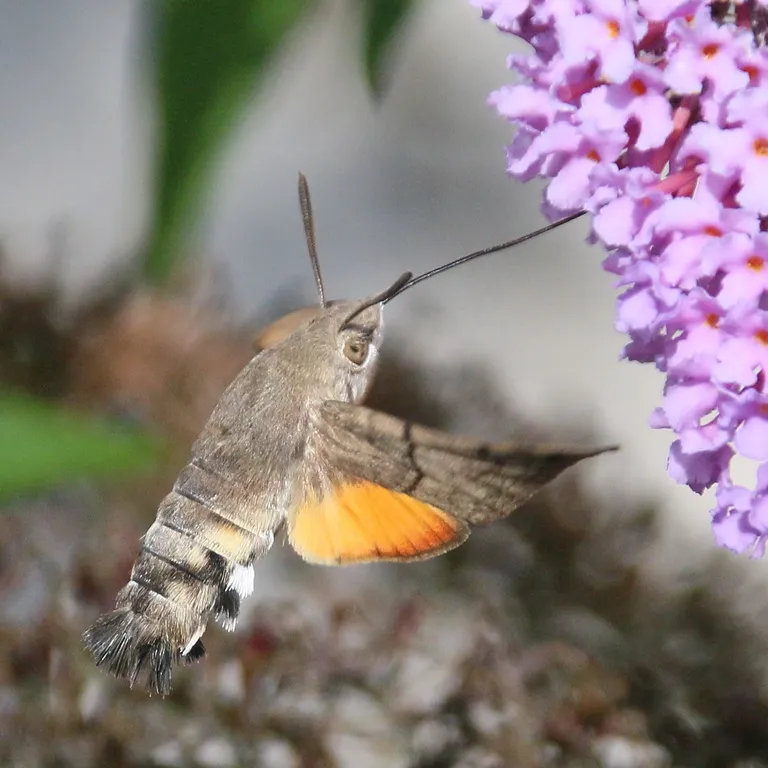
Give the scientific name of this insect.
Macroglossum stellatarum
